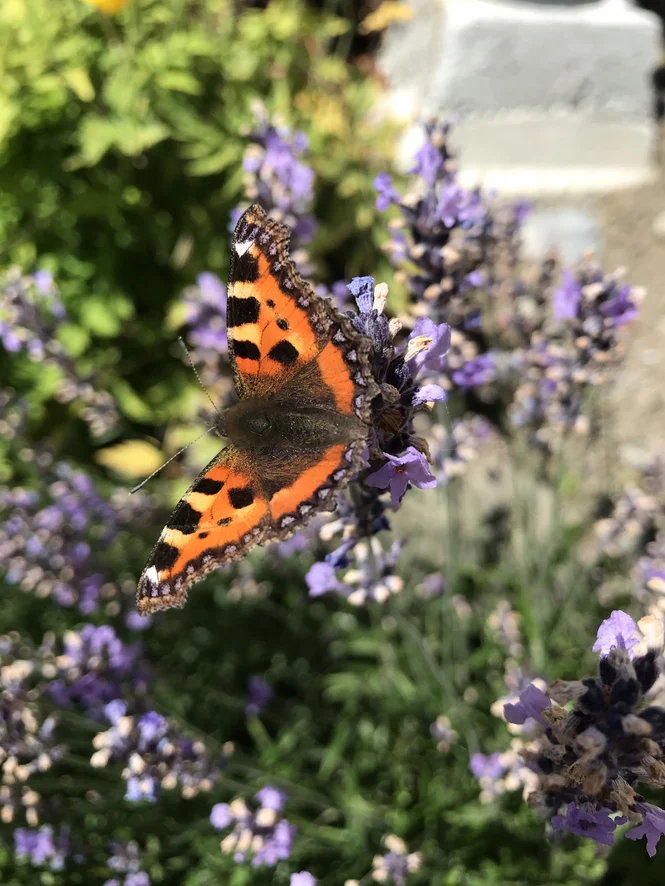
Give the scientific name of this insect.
Aglais urticae
